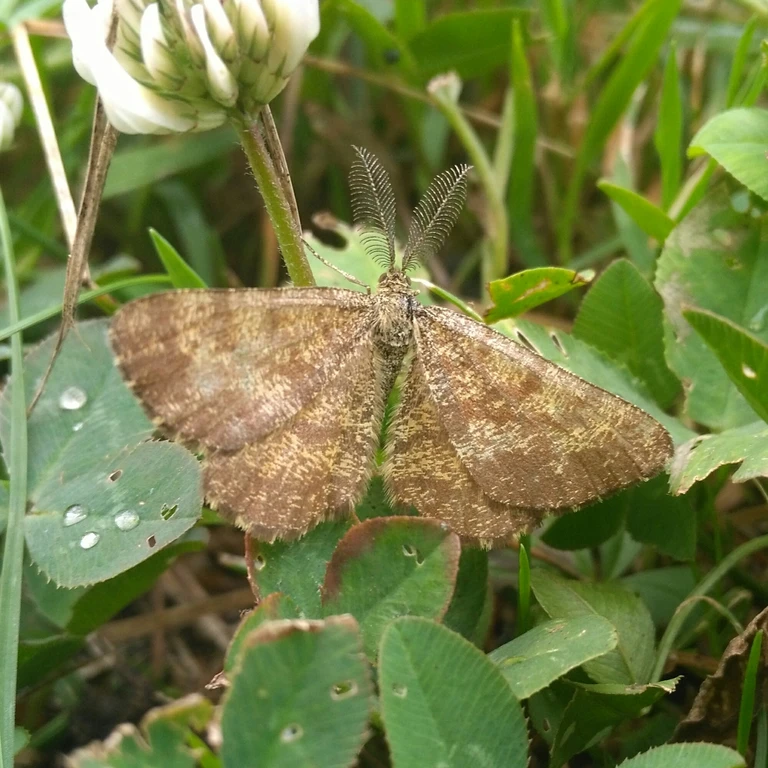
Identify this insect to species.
Ematurga atomaria
